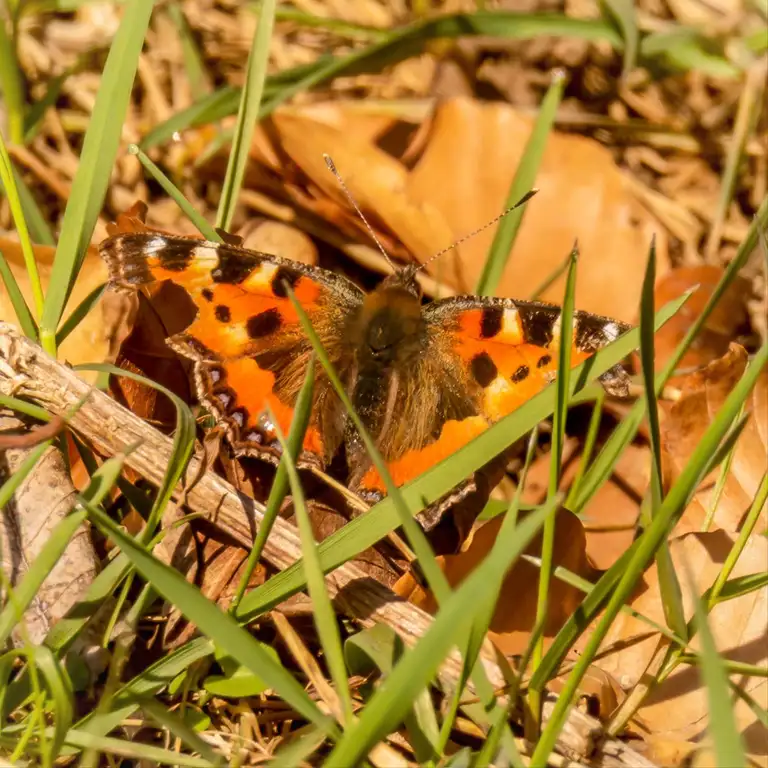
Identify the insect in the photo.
Aglais urticae
